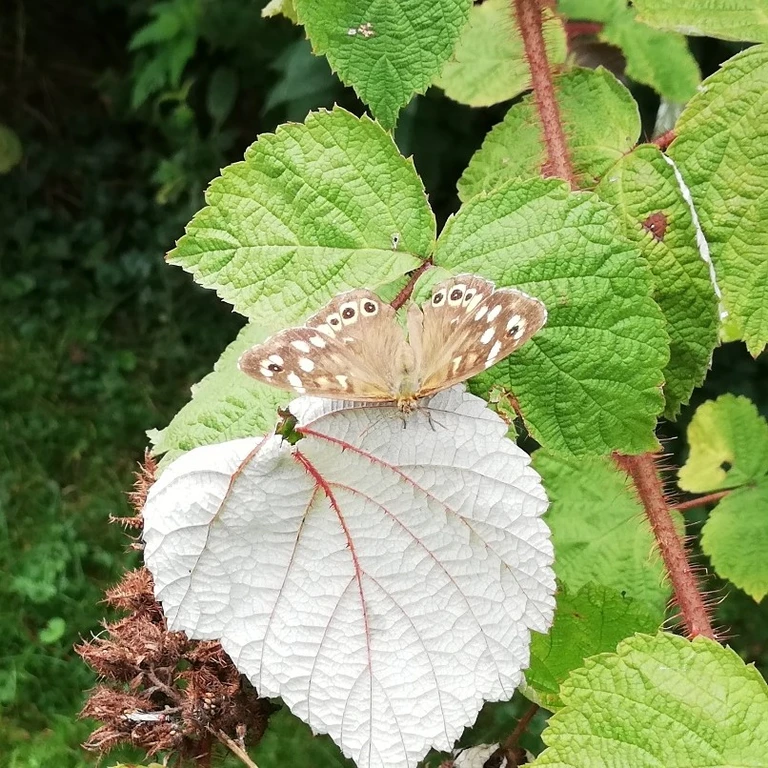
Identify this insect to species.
Pararge aegeria
